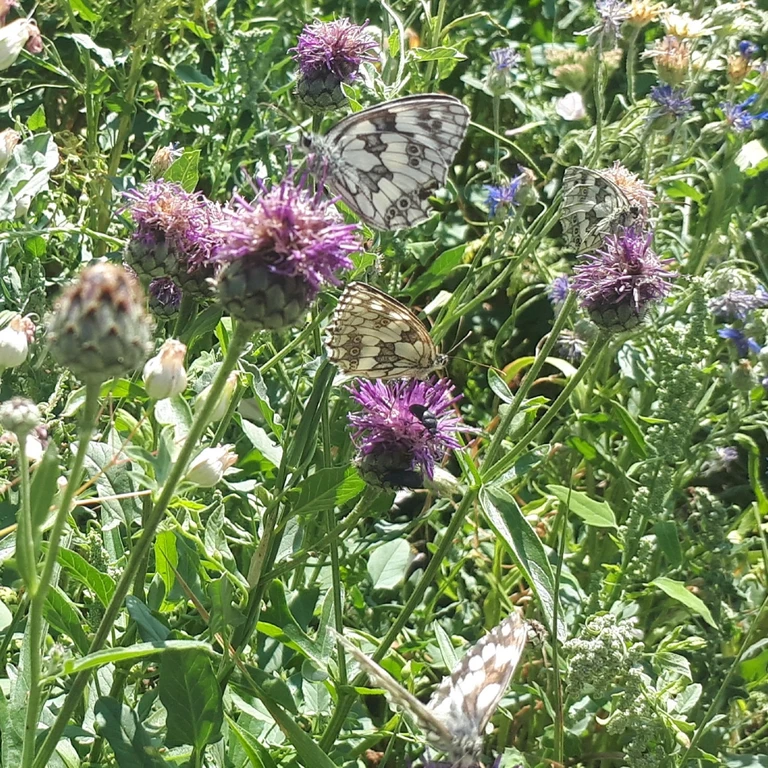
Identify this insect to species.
Melanargia galathea
